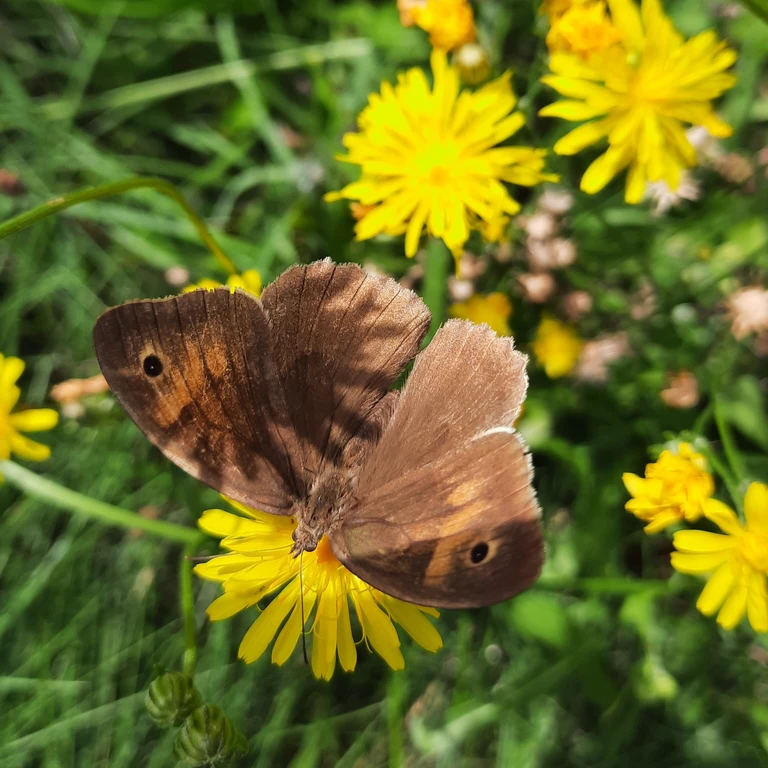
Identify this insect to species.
Maniola jurtina
